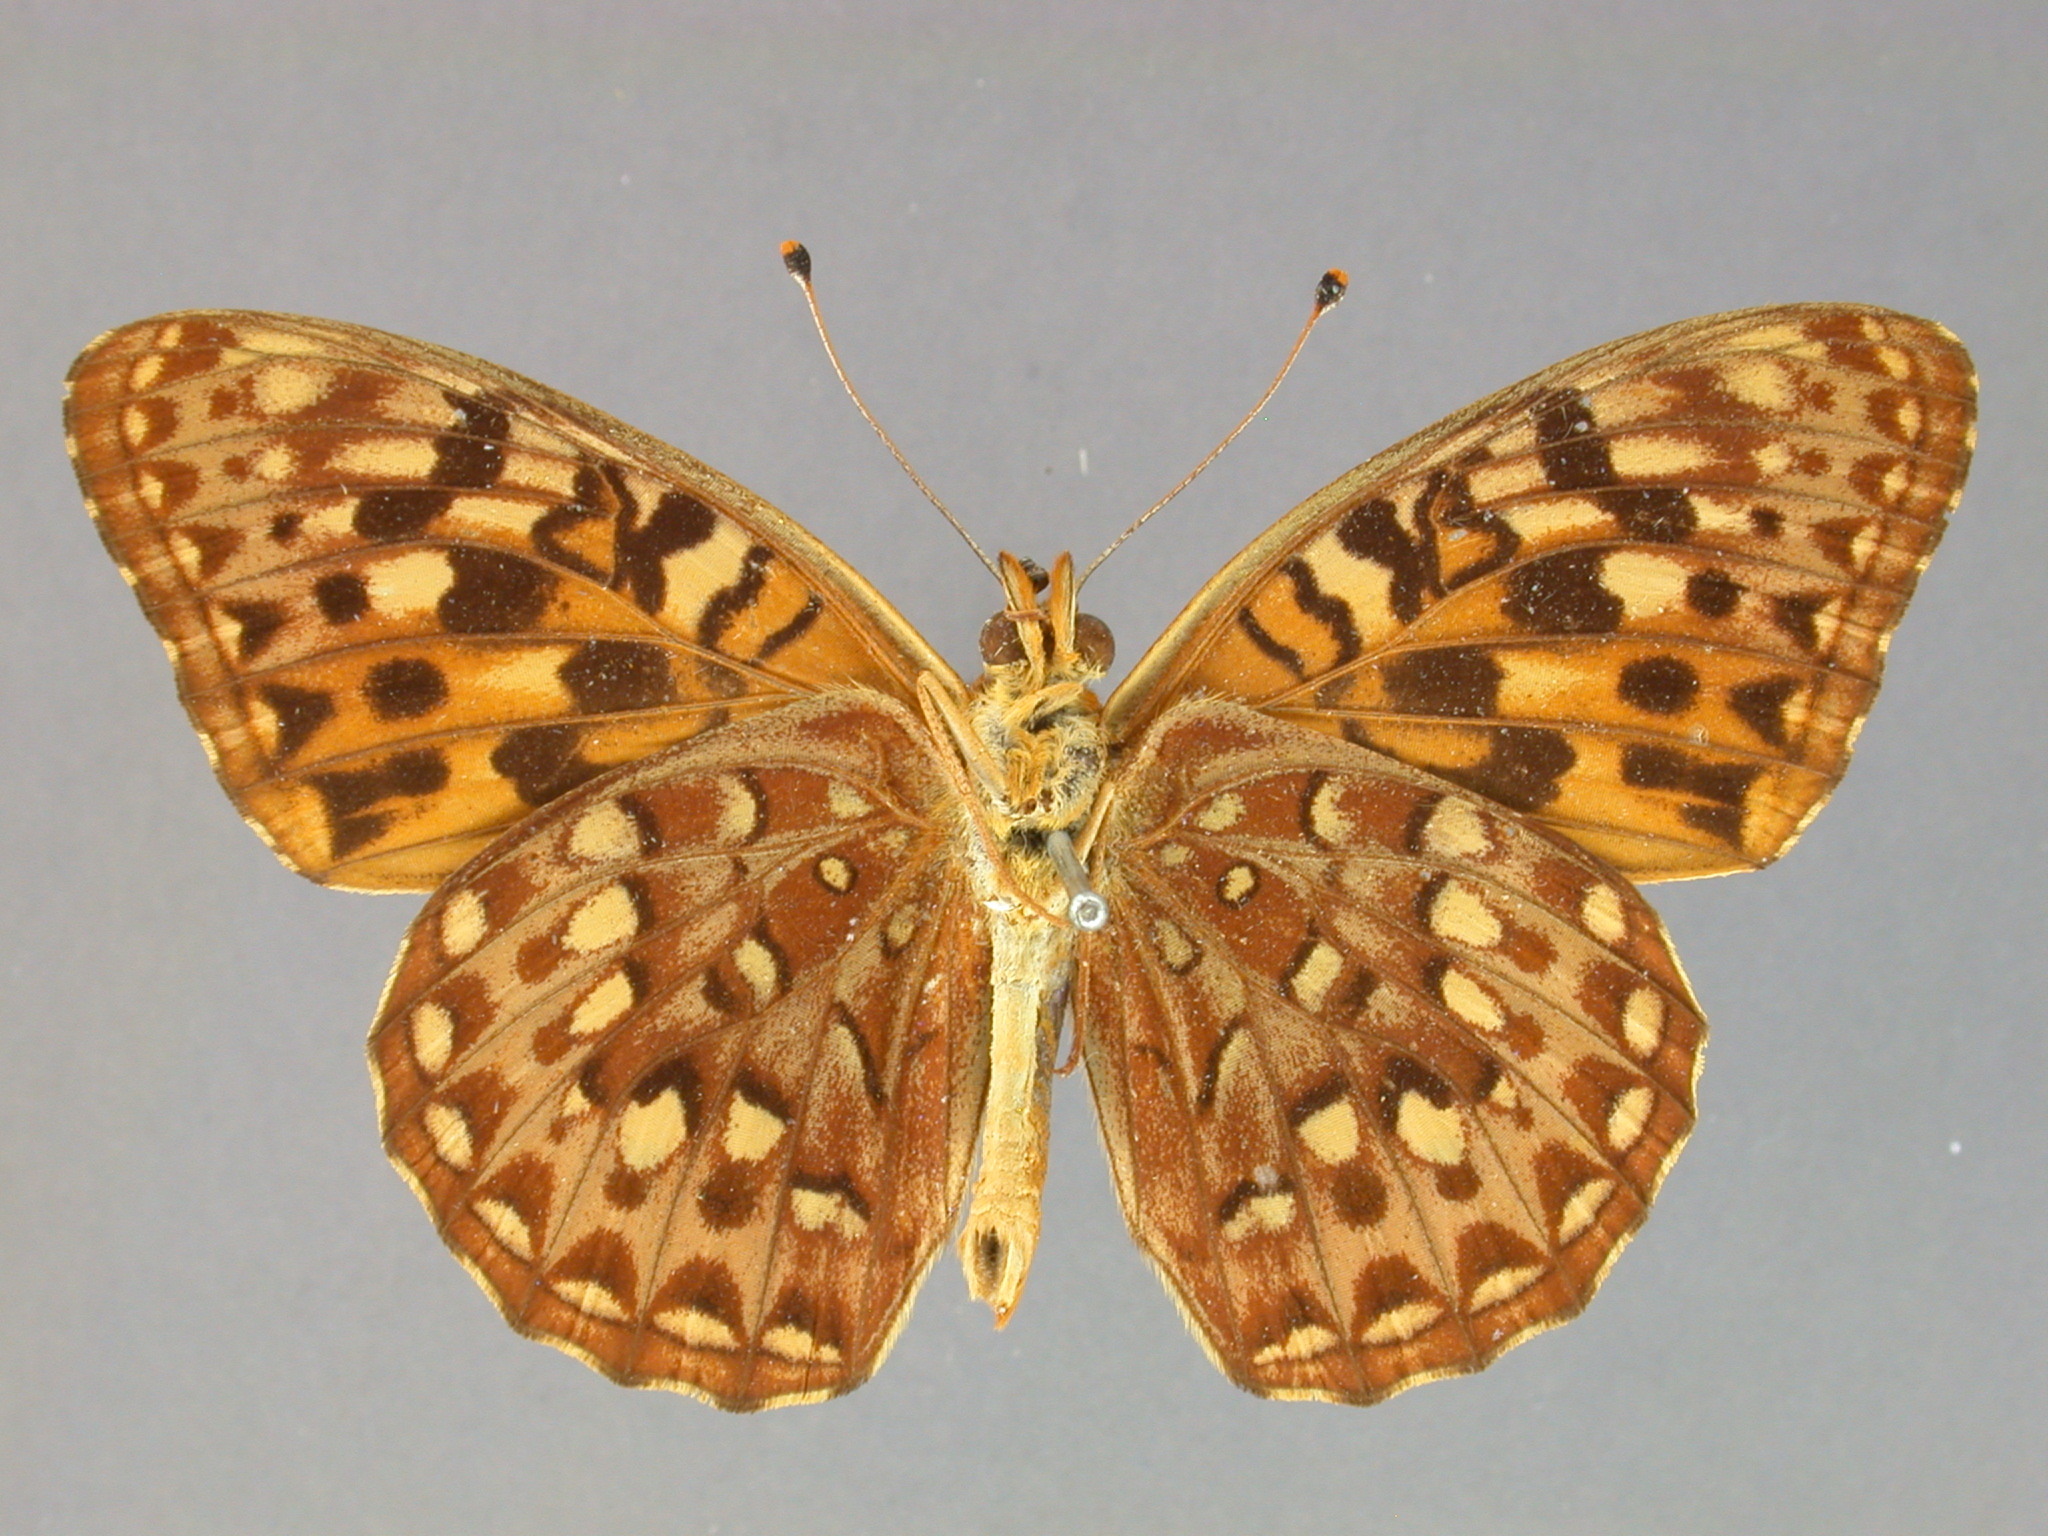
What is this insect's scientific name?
Argynnis zerene
